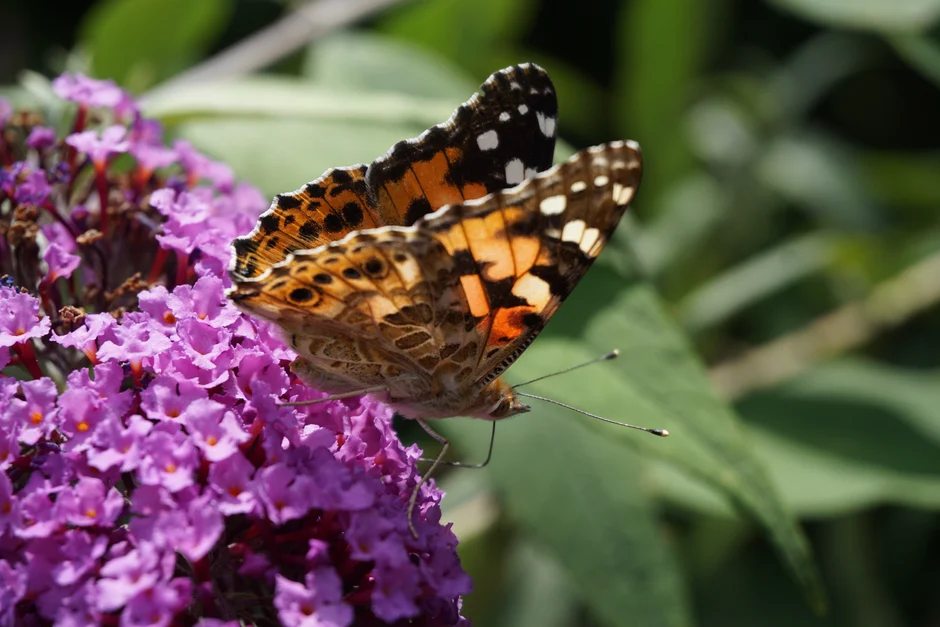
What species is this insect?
Vanessa cardui
